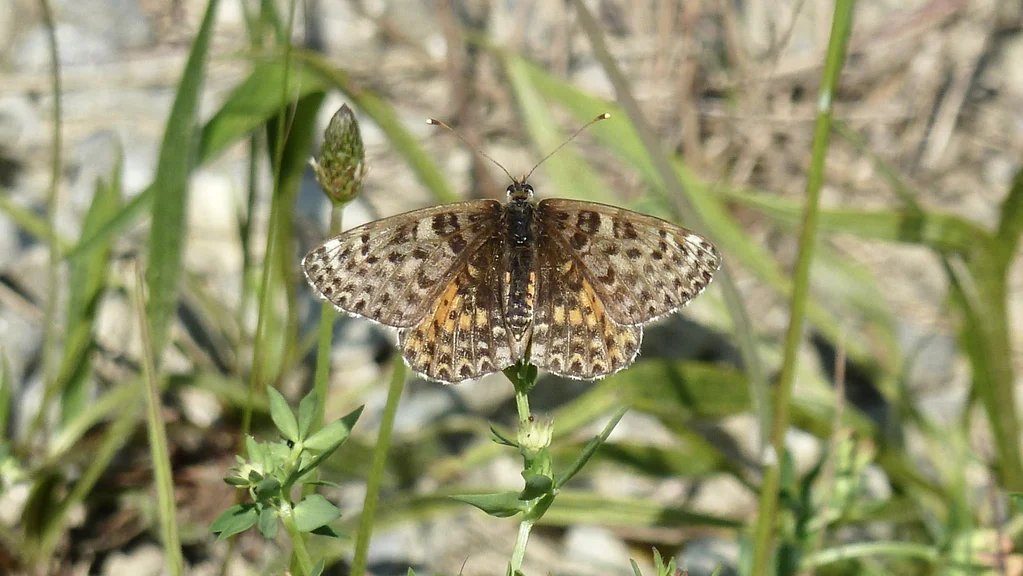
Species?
Melitaea didyma
